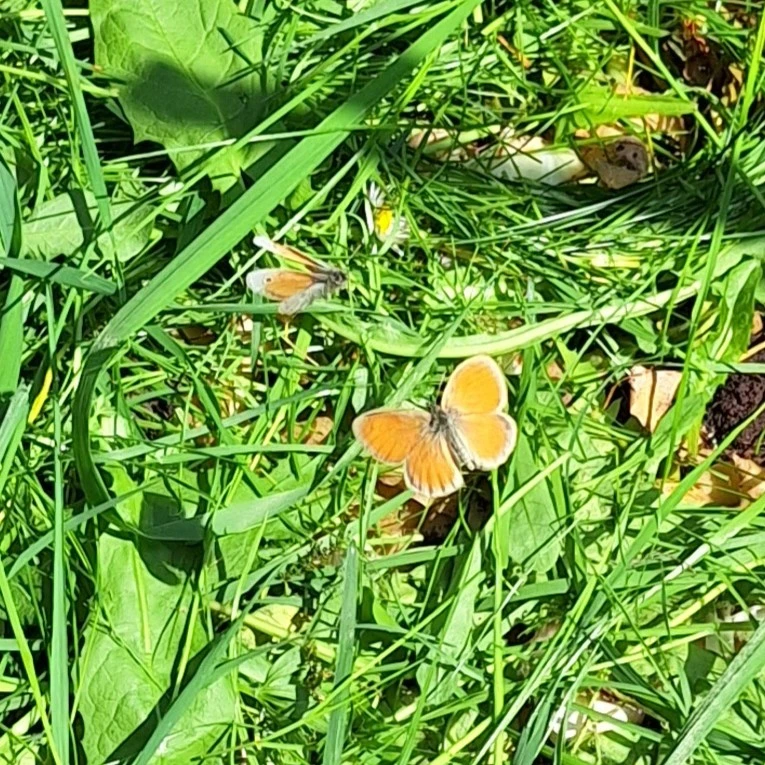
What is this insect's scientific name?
Coenonympha pamphilus
